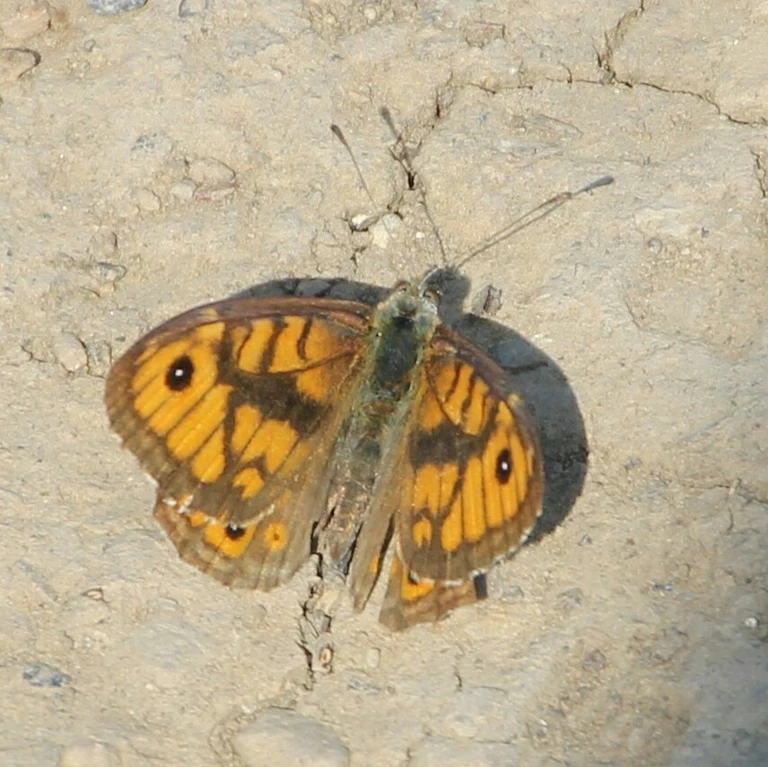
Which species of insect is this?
Lasiommata megera (also Pararge megera)
